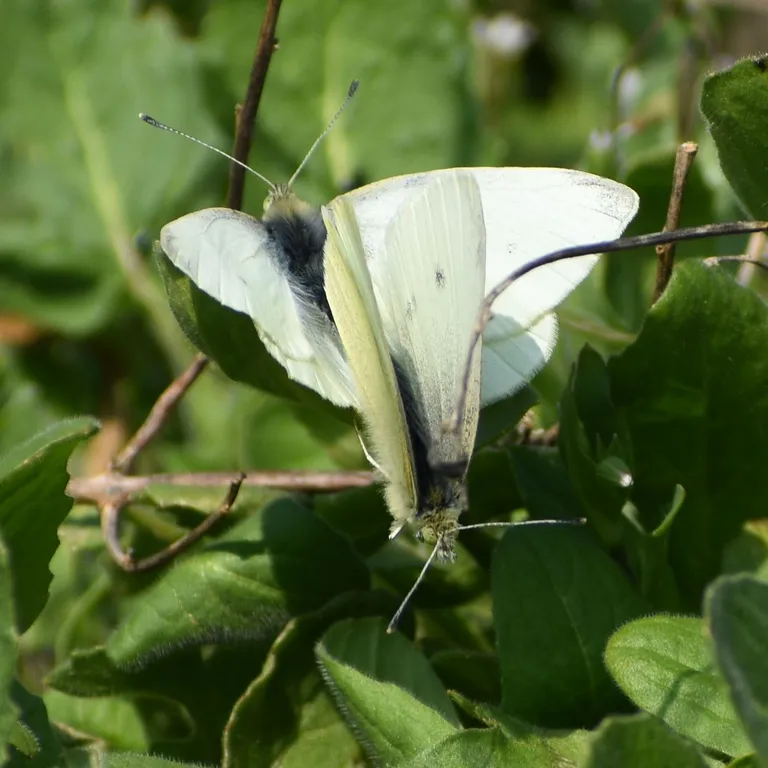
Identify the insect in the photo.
Pieris rapae
